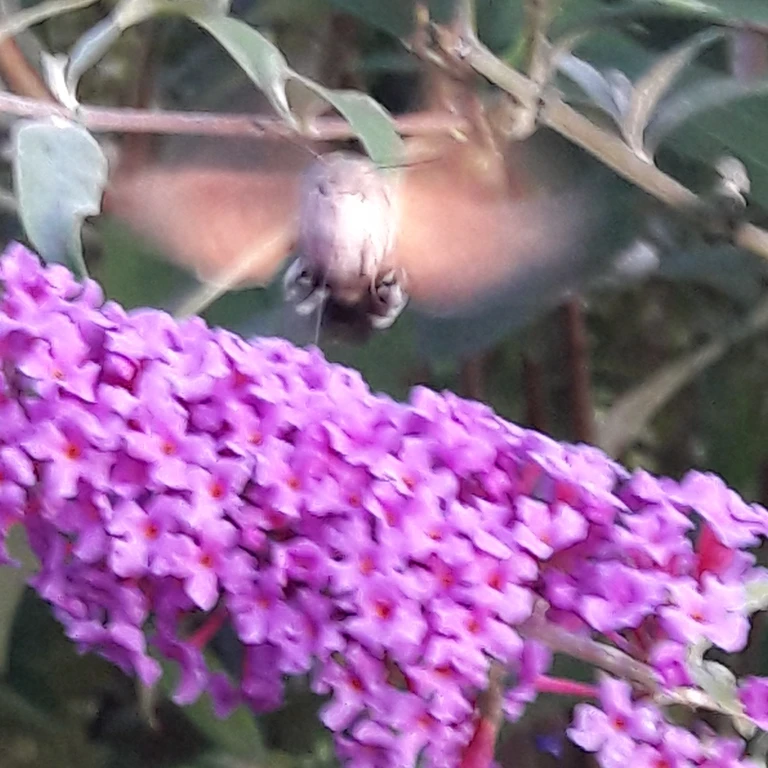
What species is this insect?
Macroglossum stellatarum
